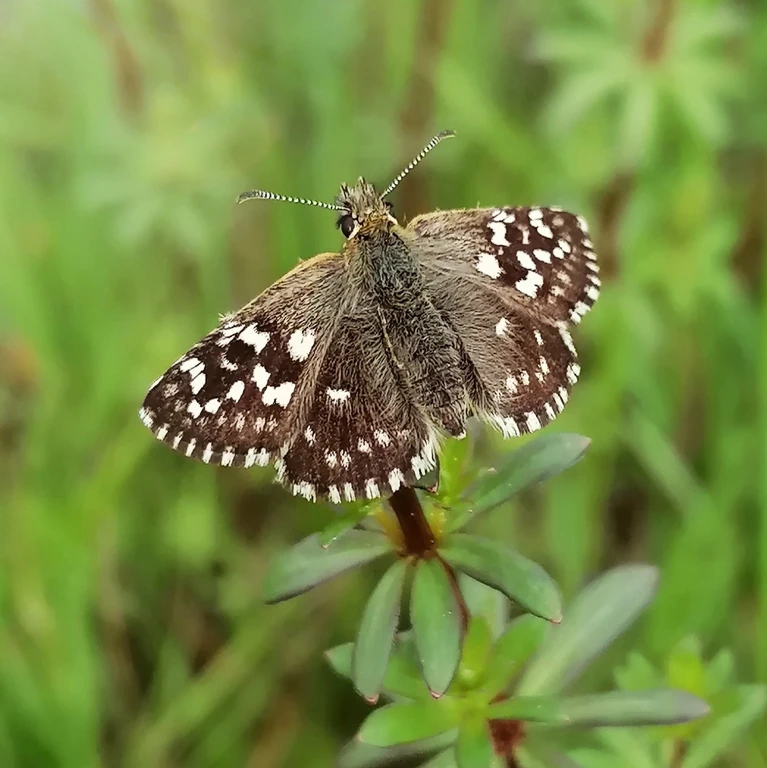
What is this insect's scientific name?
Pyrgus malvae
